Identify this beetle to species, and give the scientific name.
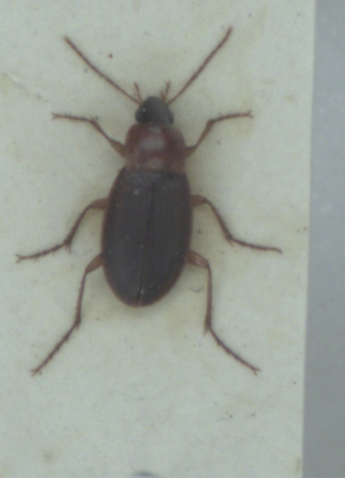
Calathus cinctus
